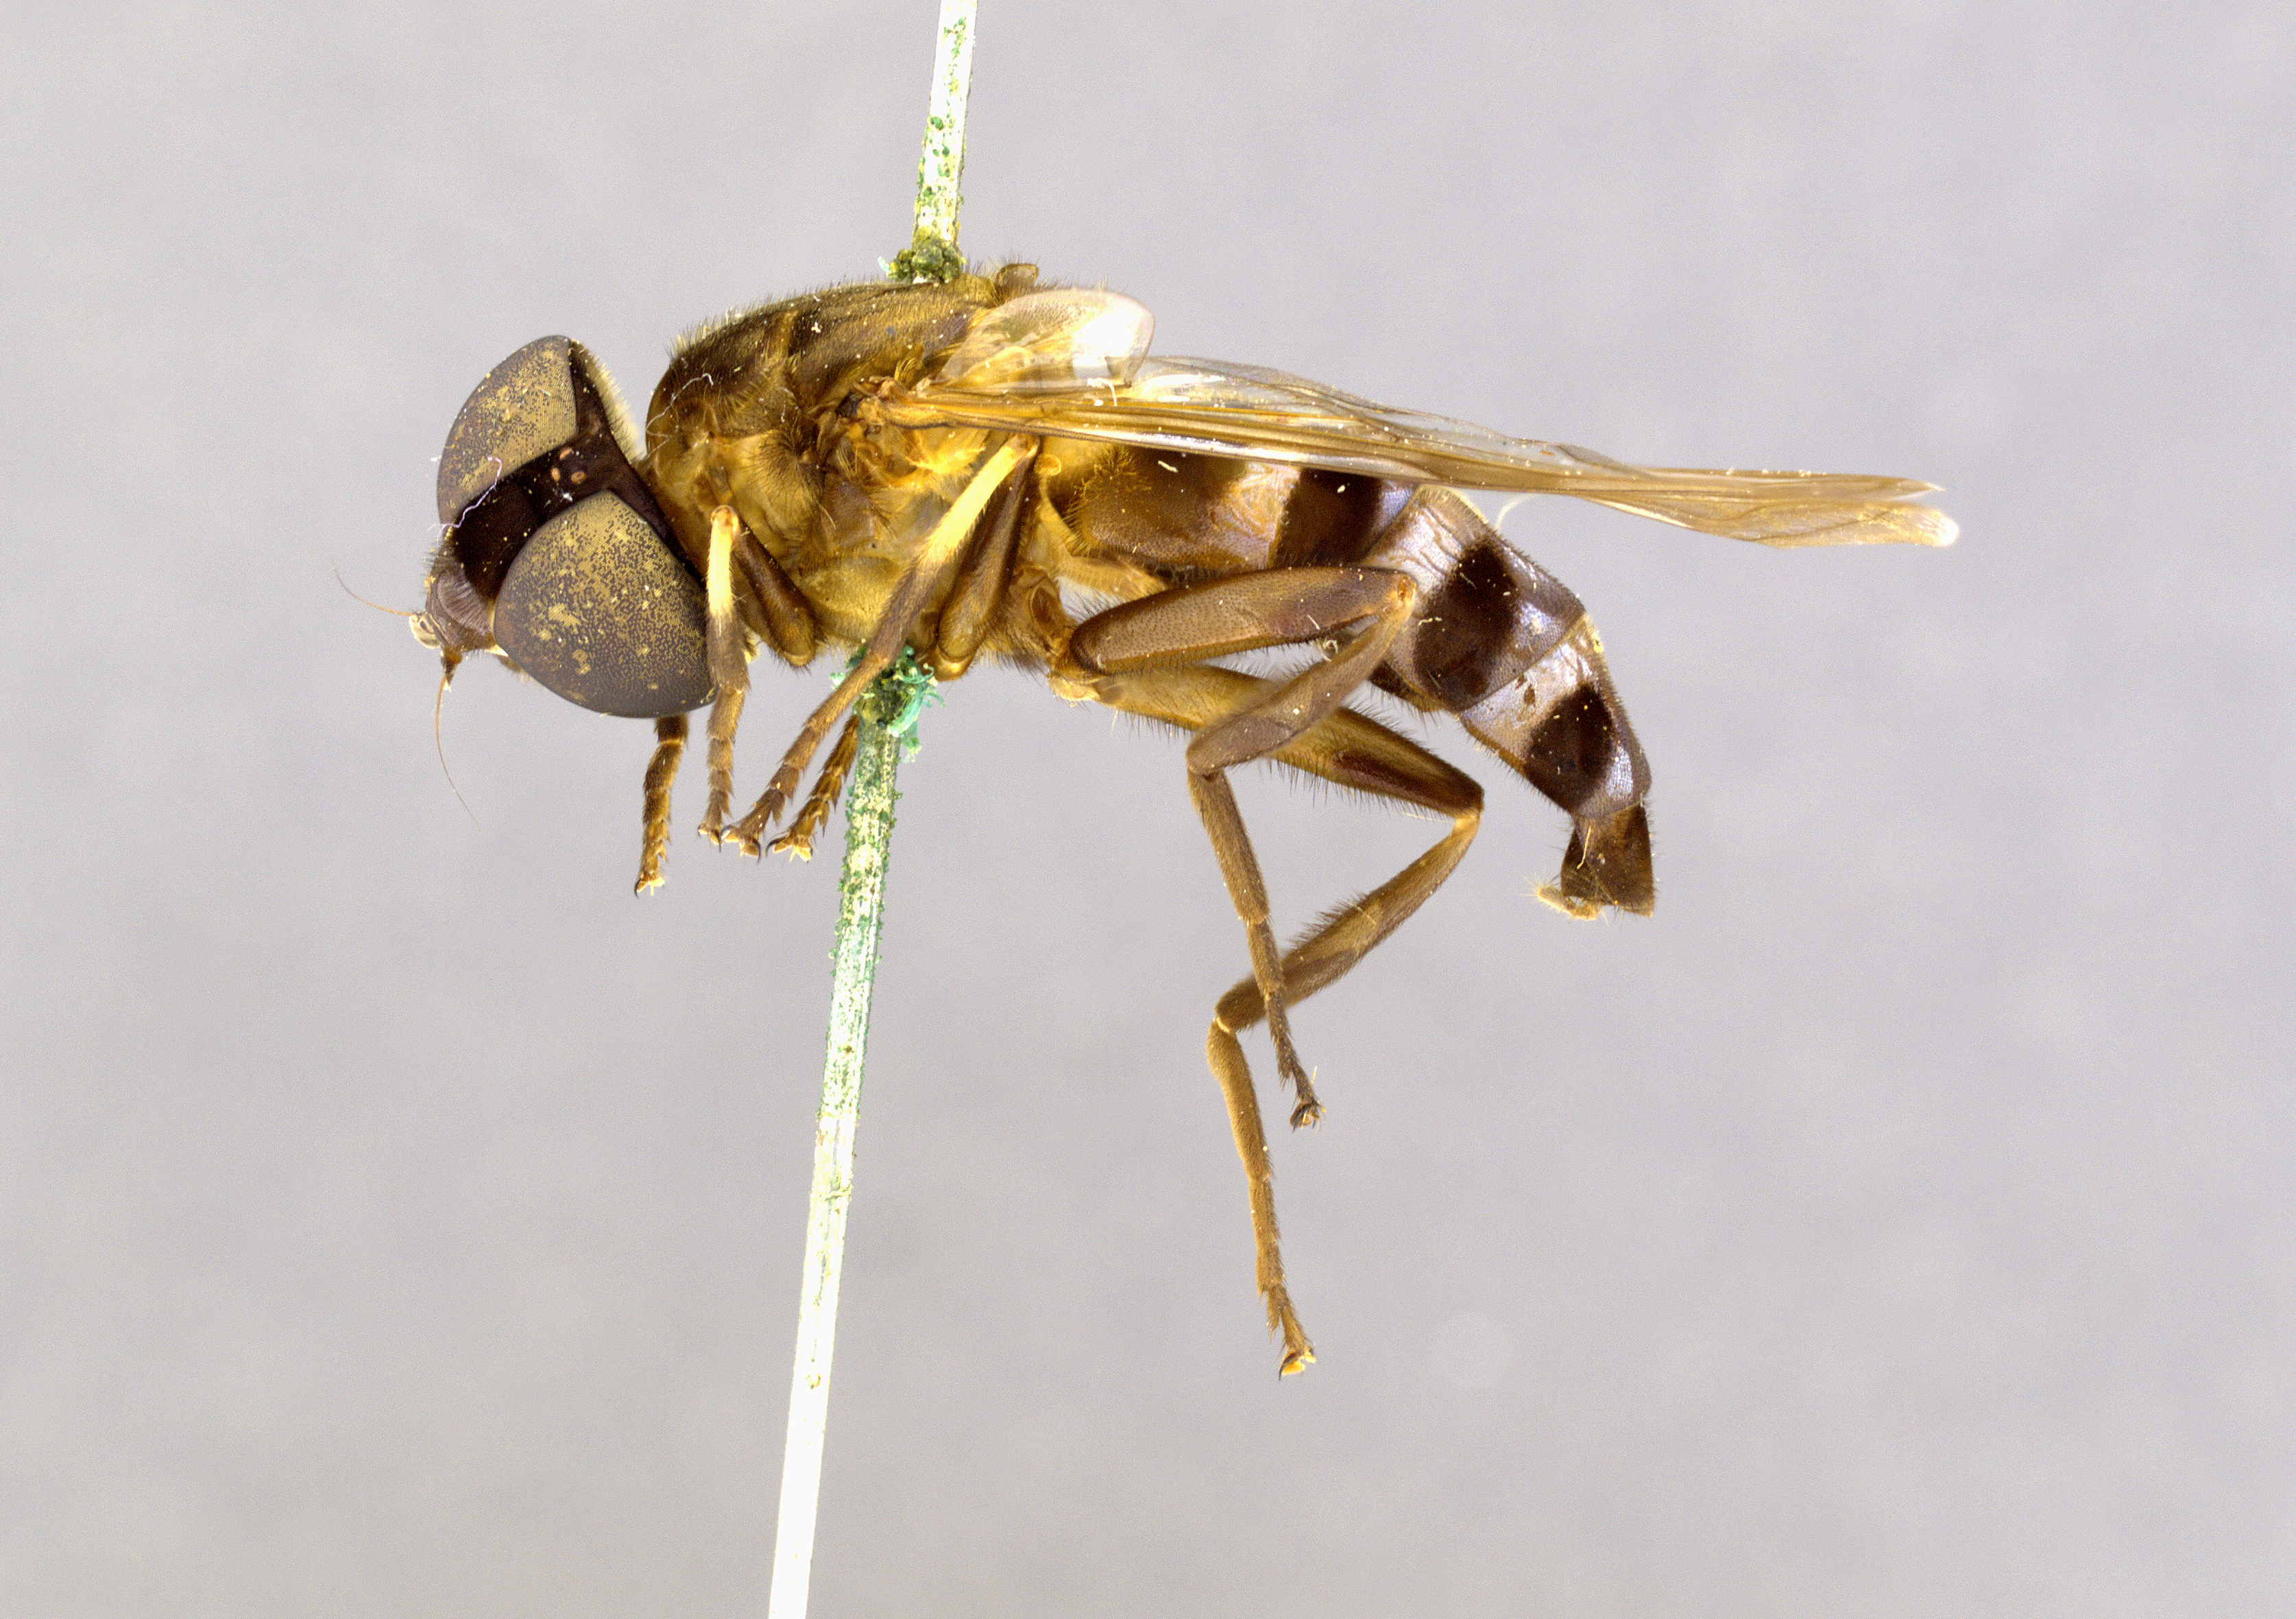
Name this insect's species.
Eristalis velutina
